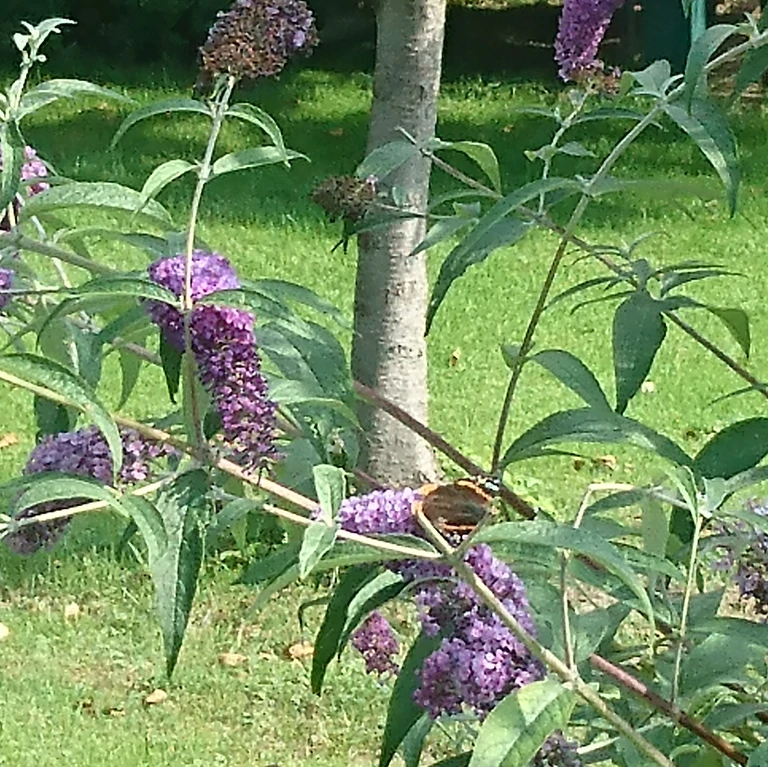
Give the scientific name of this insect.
Vanessa atalanta
